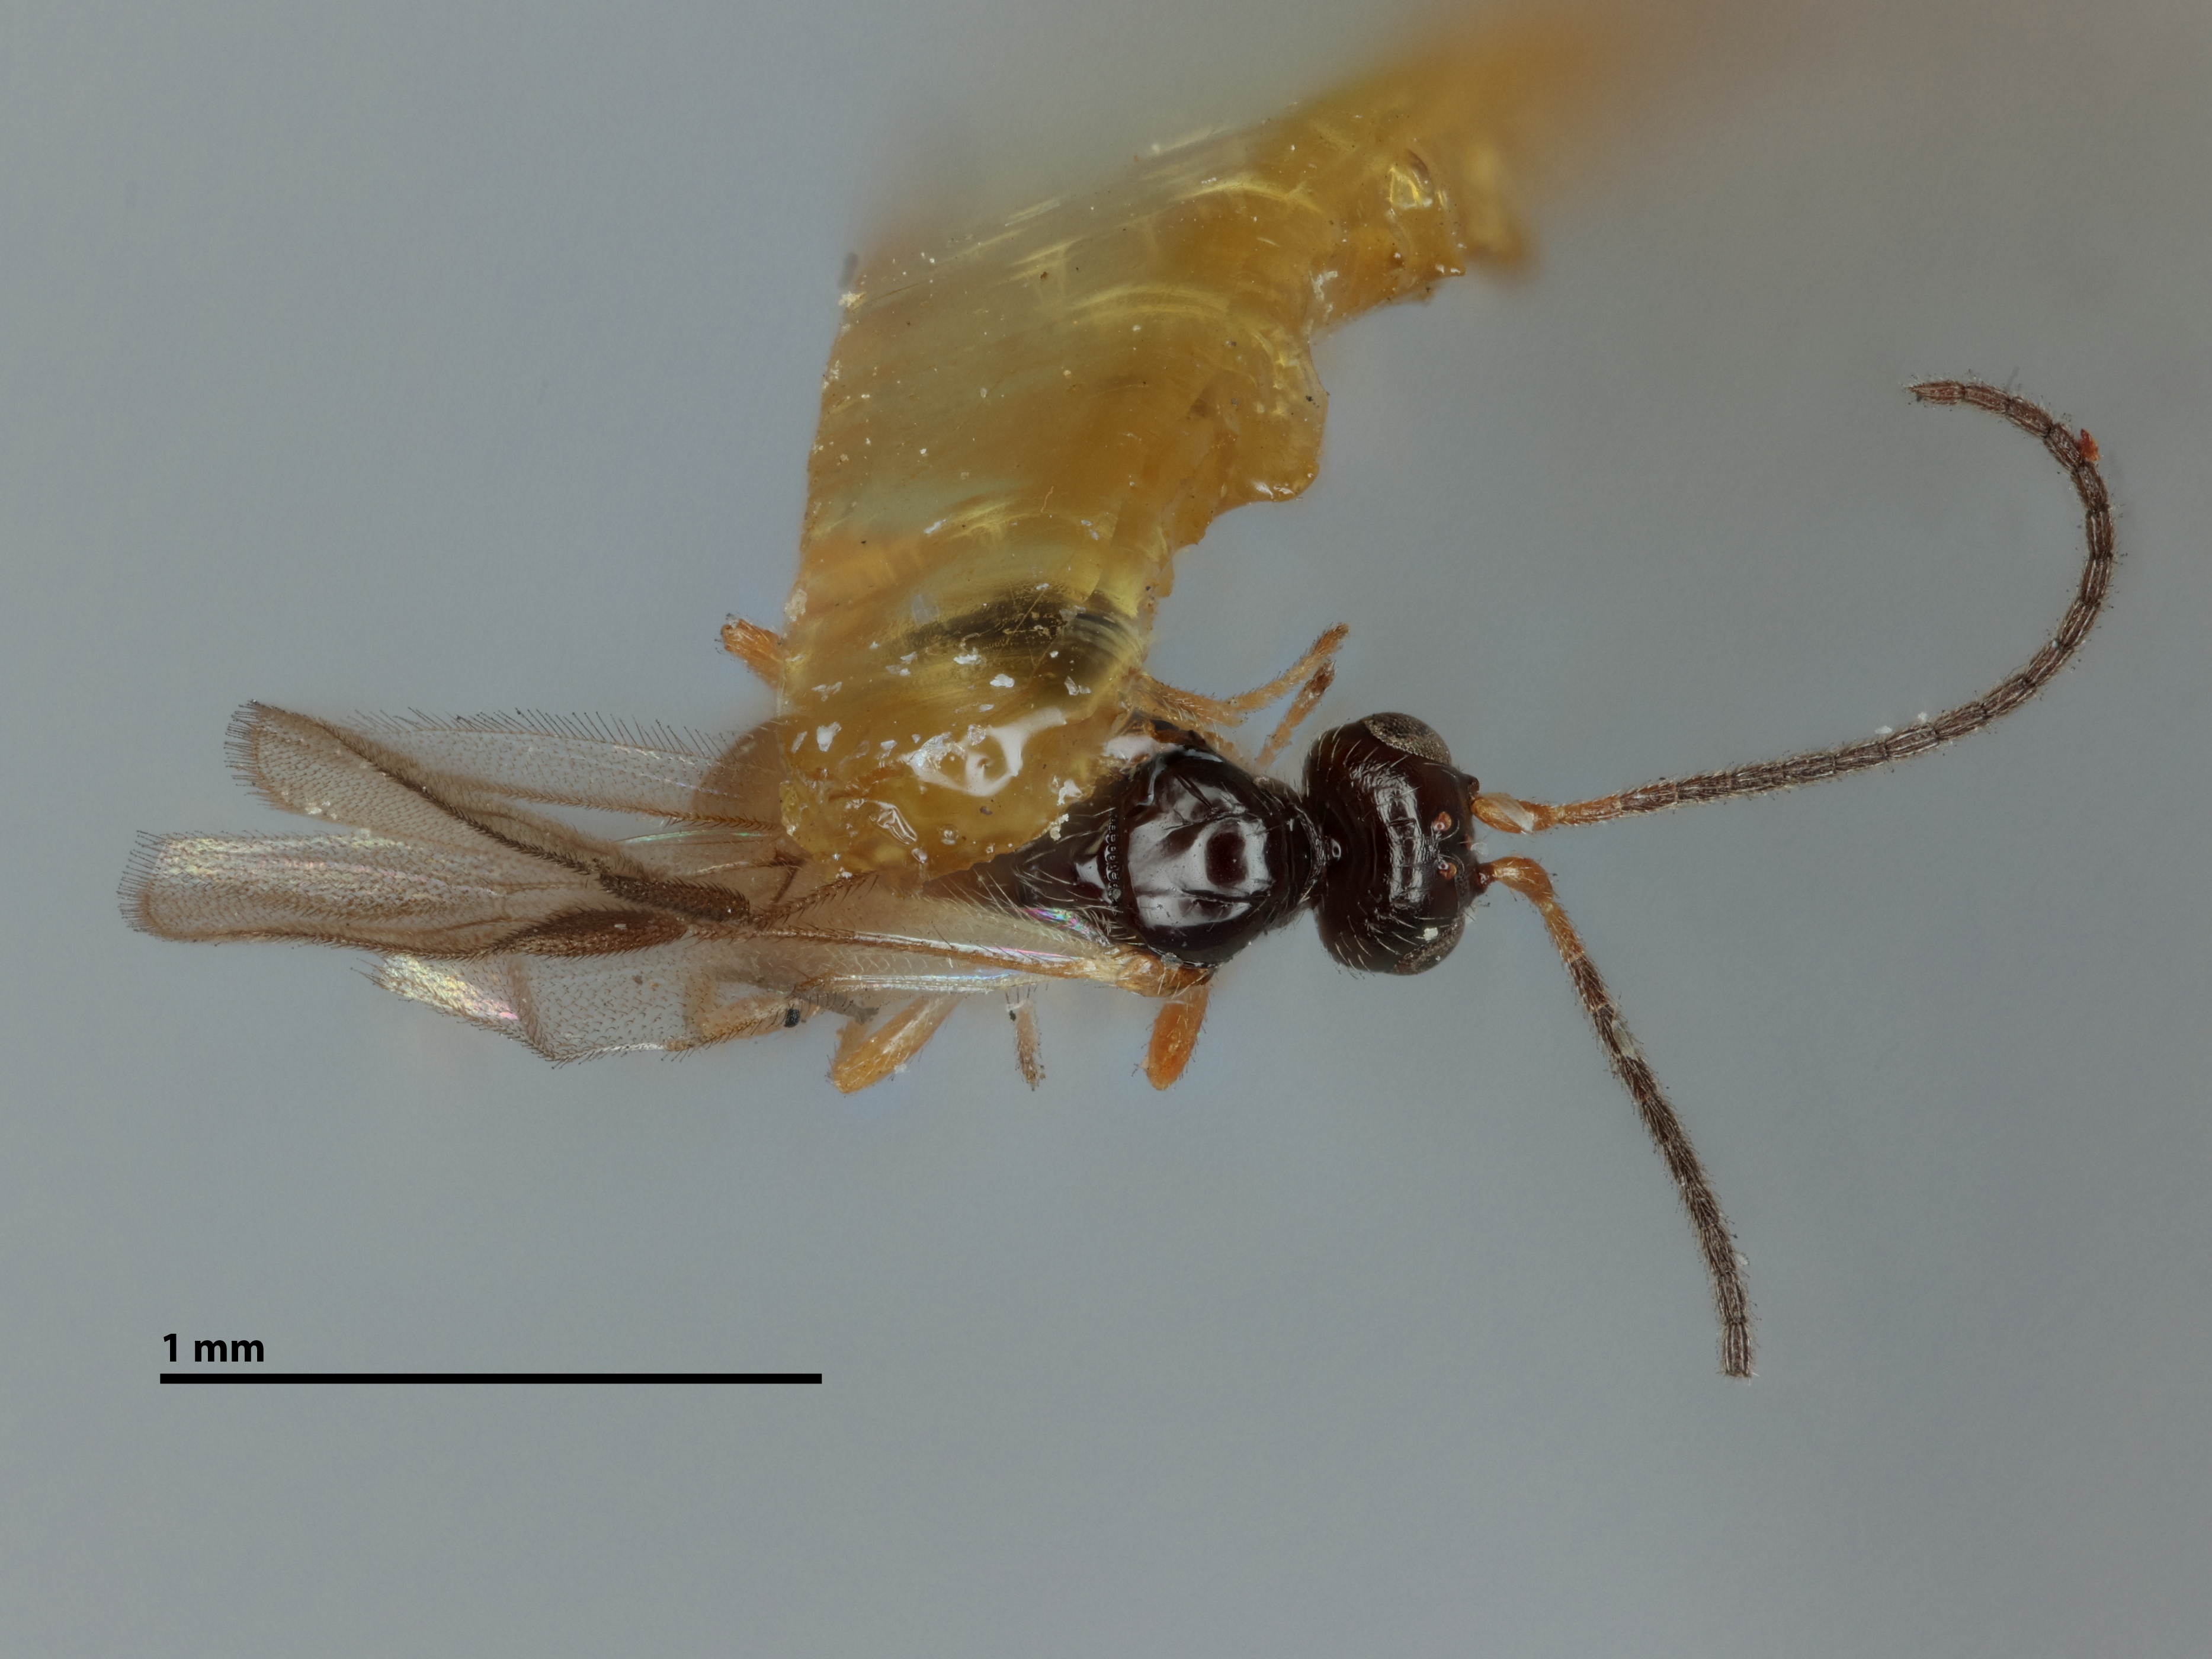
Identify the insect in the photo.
Gnaptodon pulchrigaster
